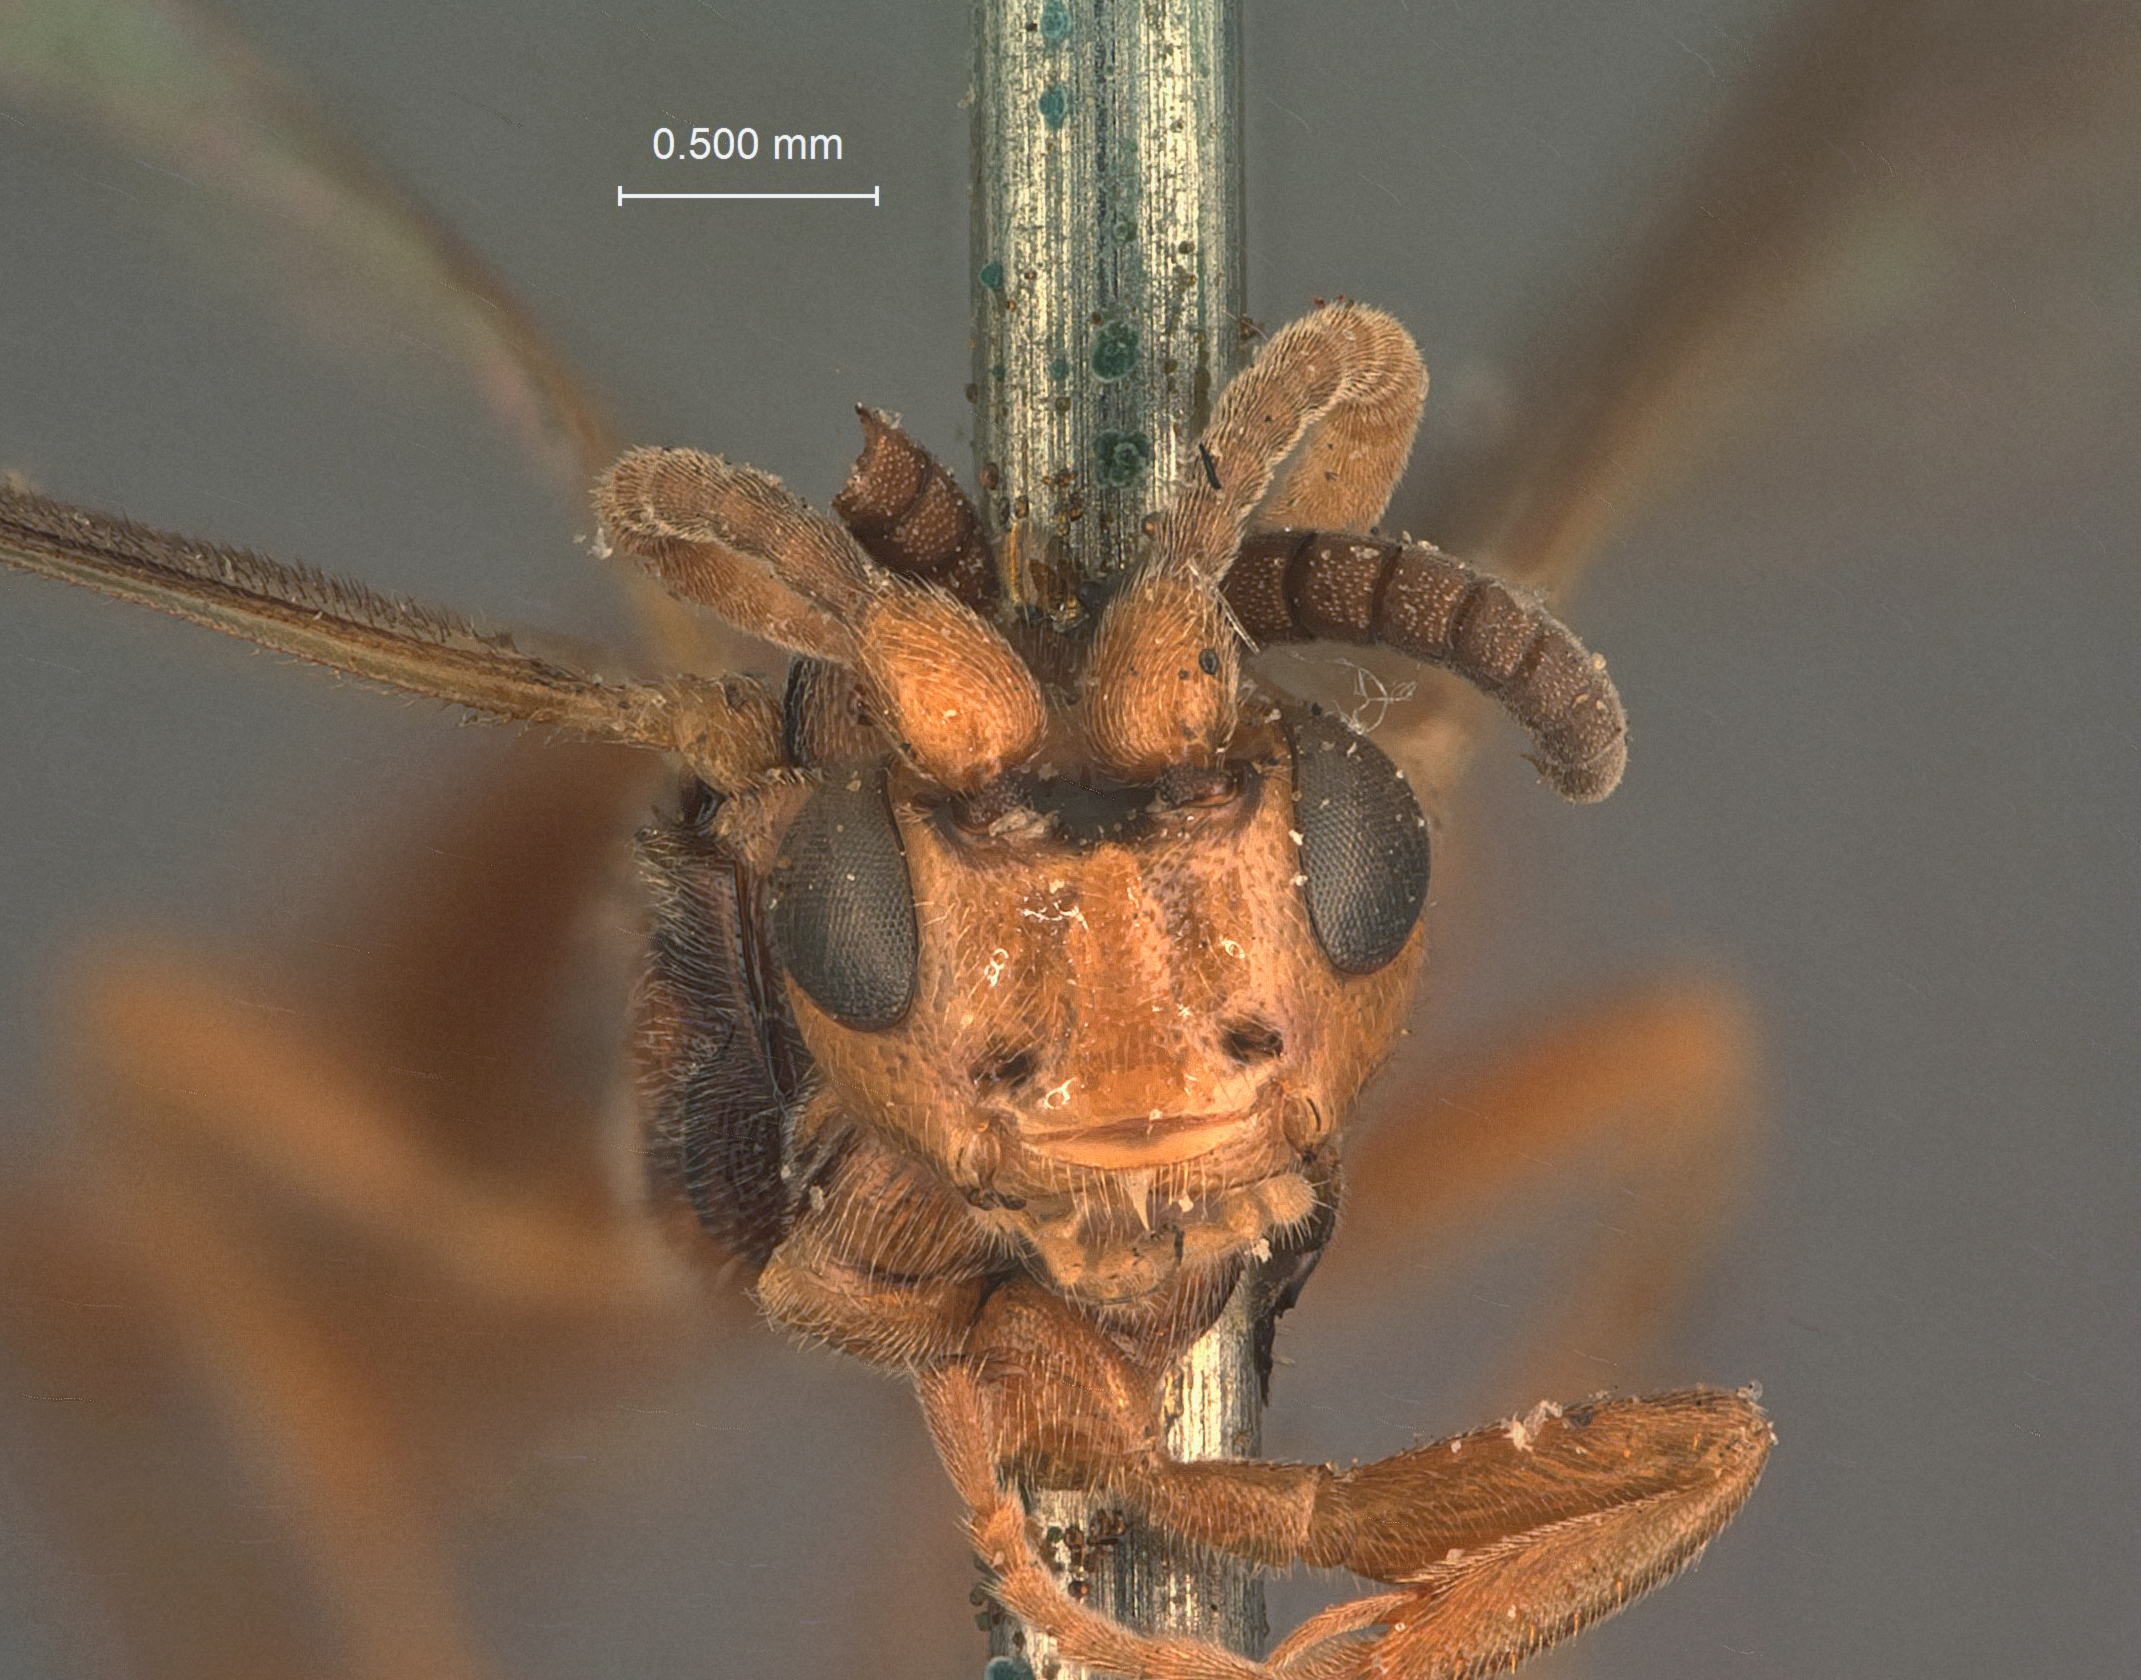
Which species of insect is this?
Plectocryptus yakutatensis
